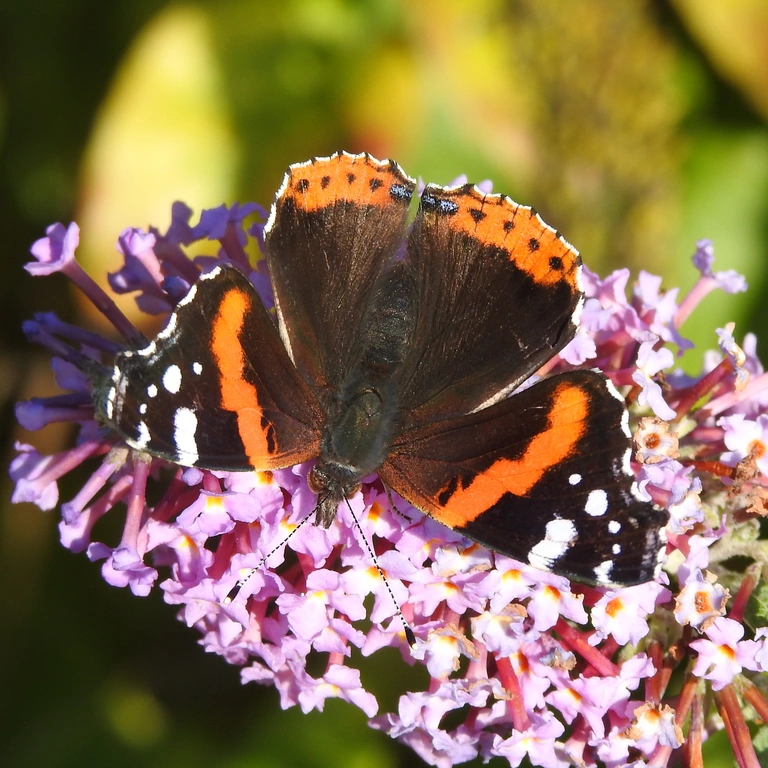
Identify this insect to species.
Vanessa atalanta
